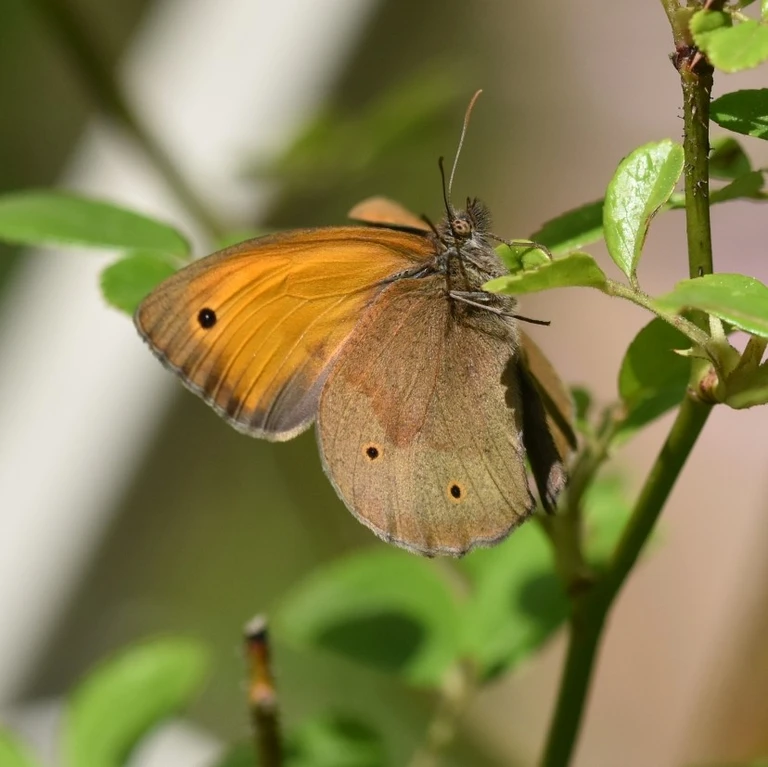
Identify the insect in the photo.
Maniola jurtina
